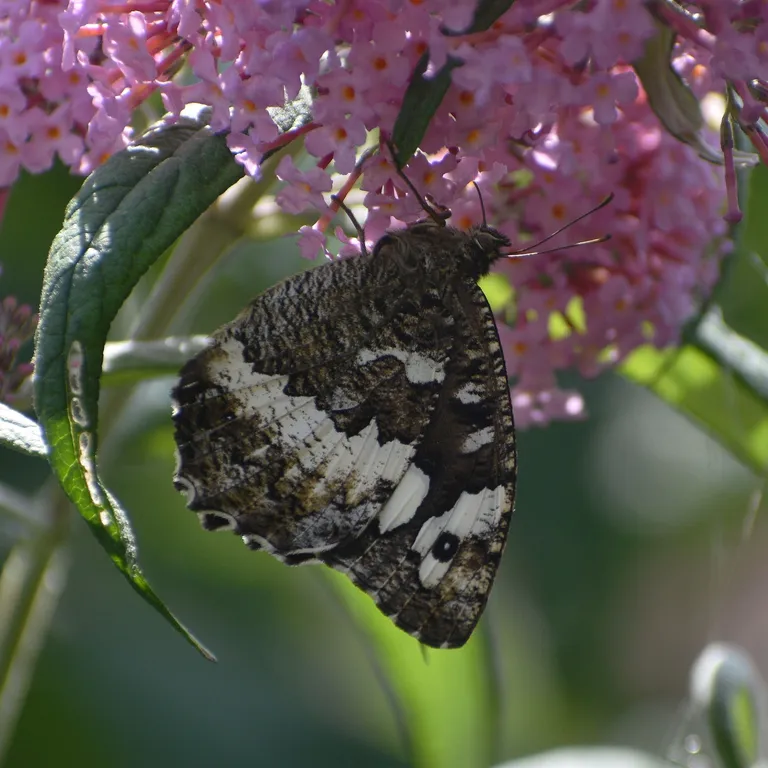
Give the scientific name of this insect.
Brintesia circe
